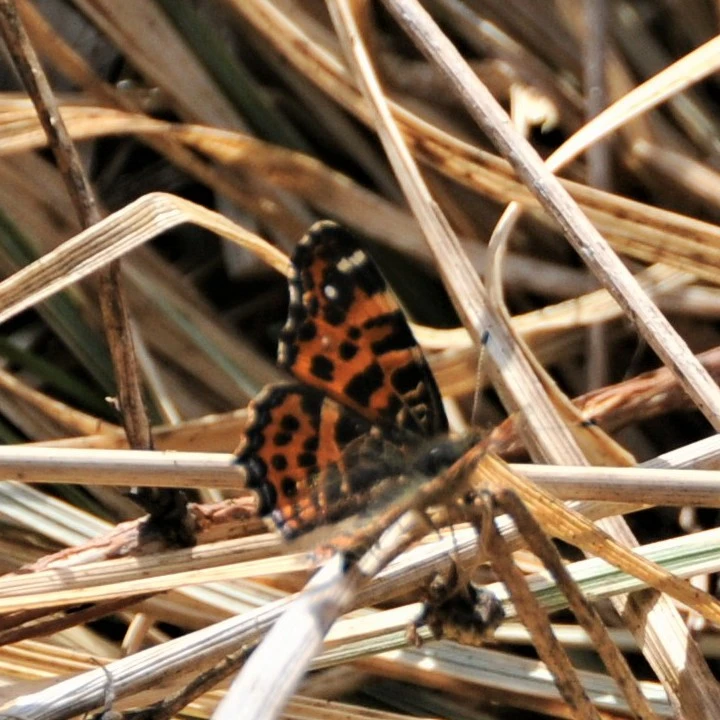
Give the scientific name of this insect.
Araschnia levana
